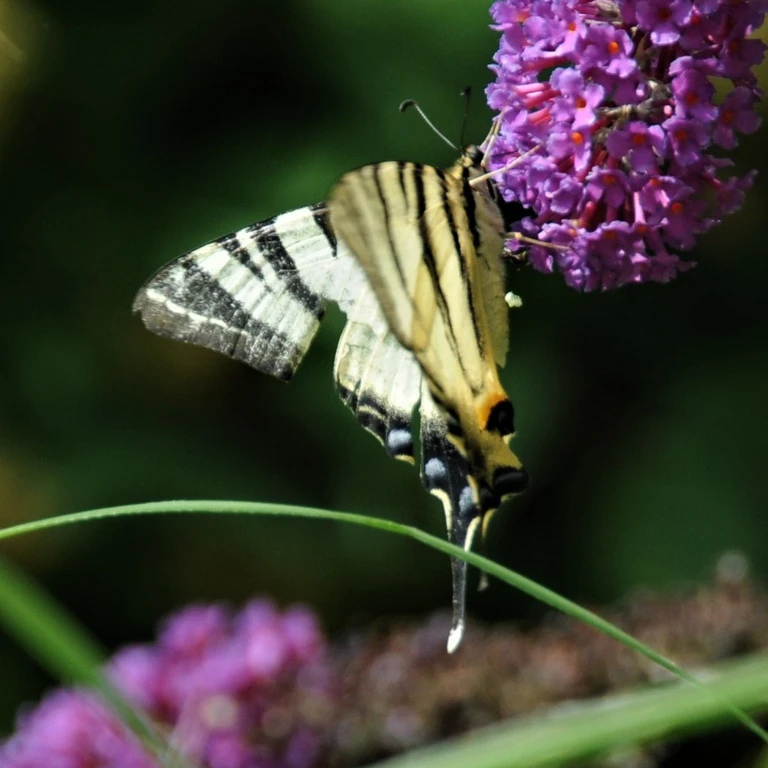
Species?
Iphiclides podalirius
